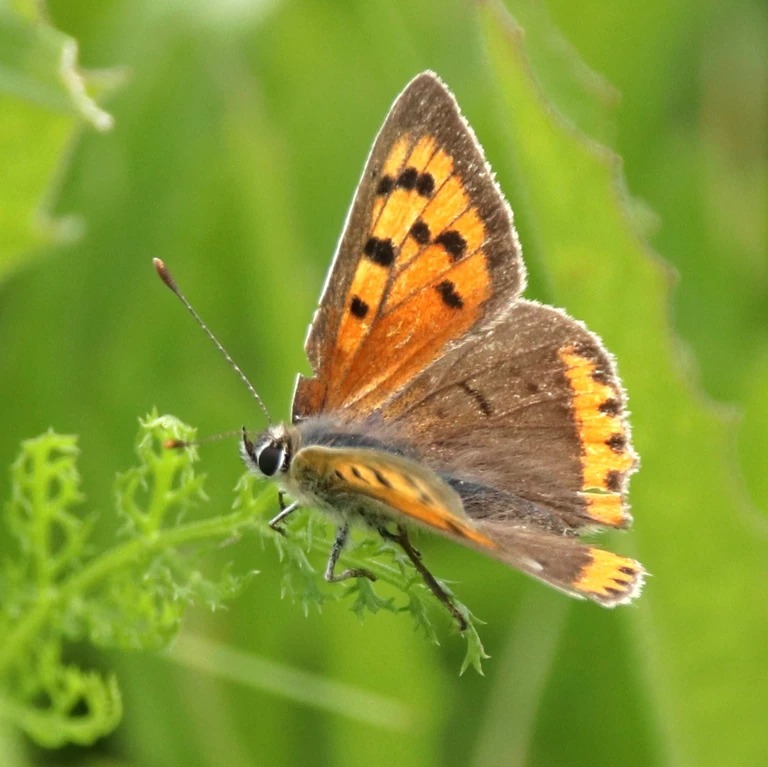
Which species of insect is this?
Lycaena phlaeas
